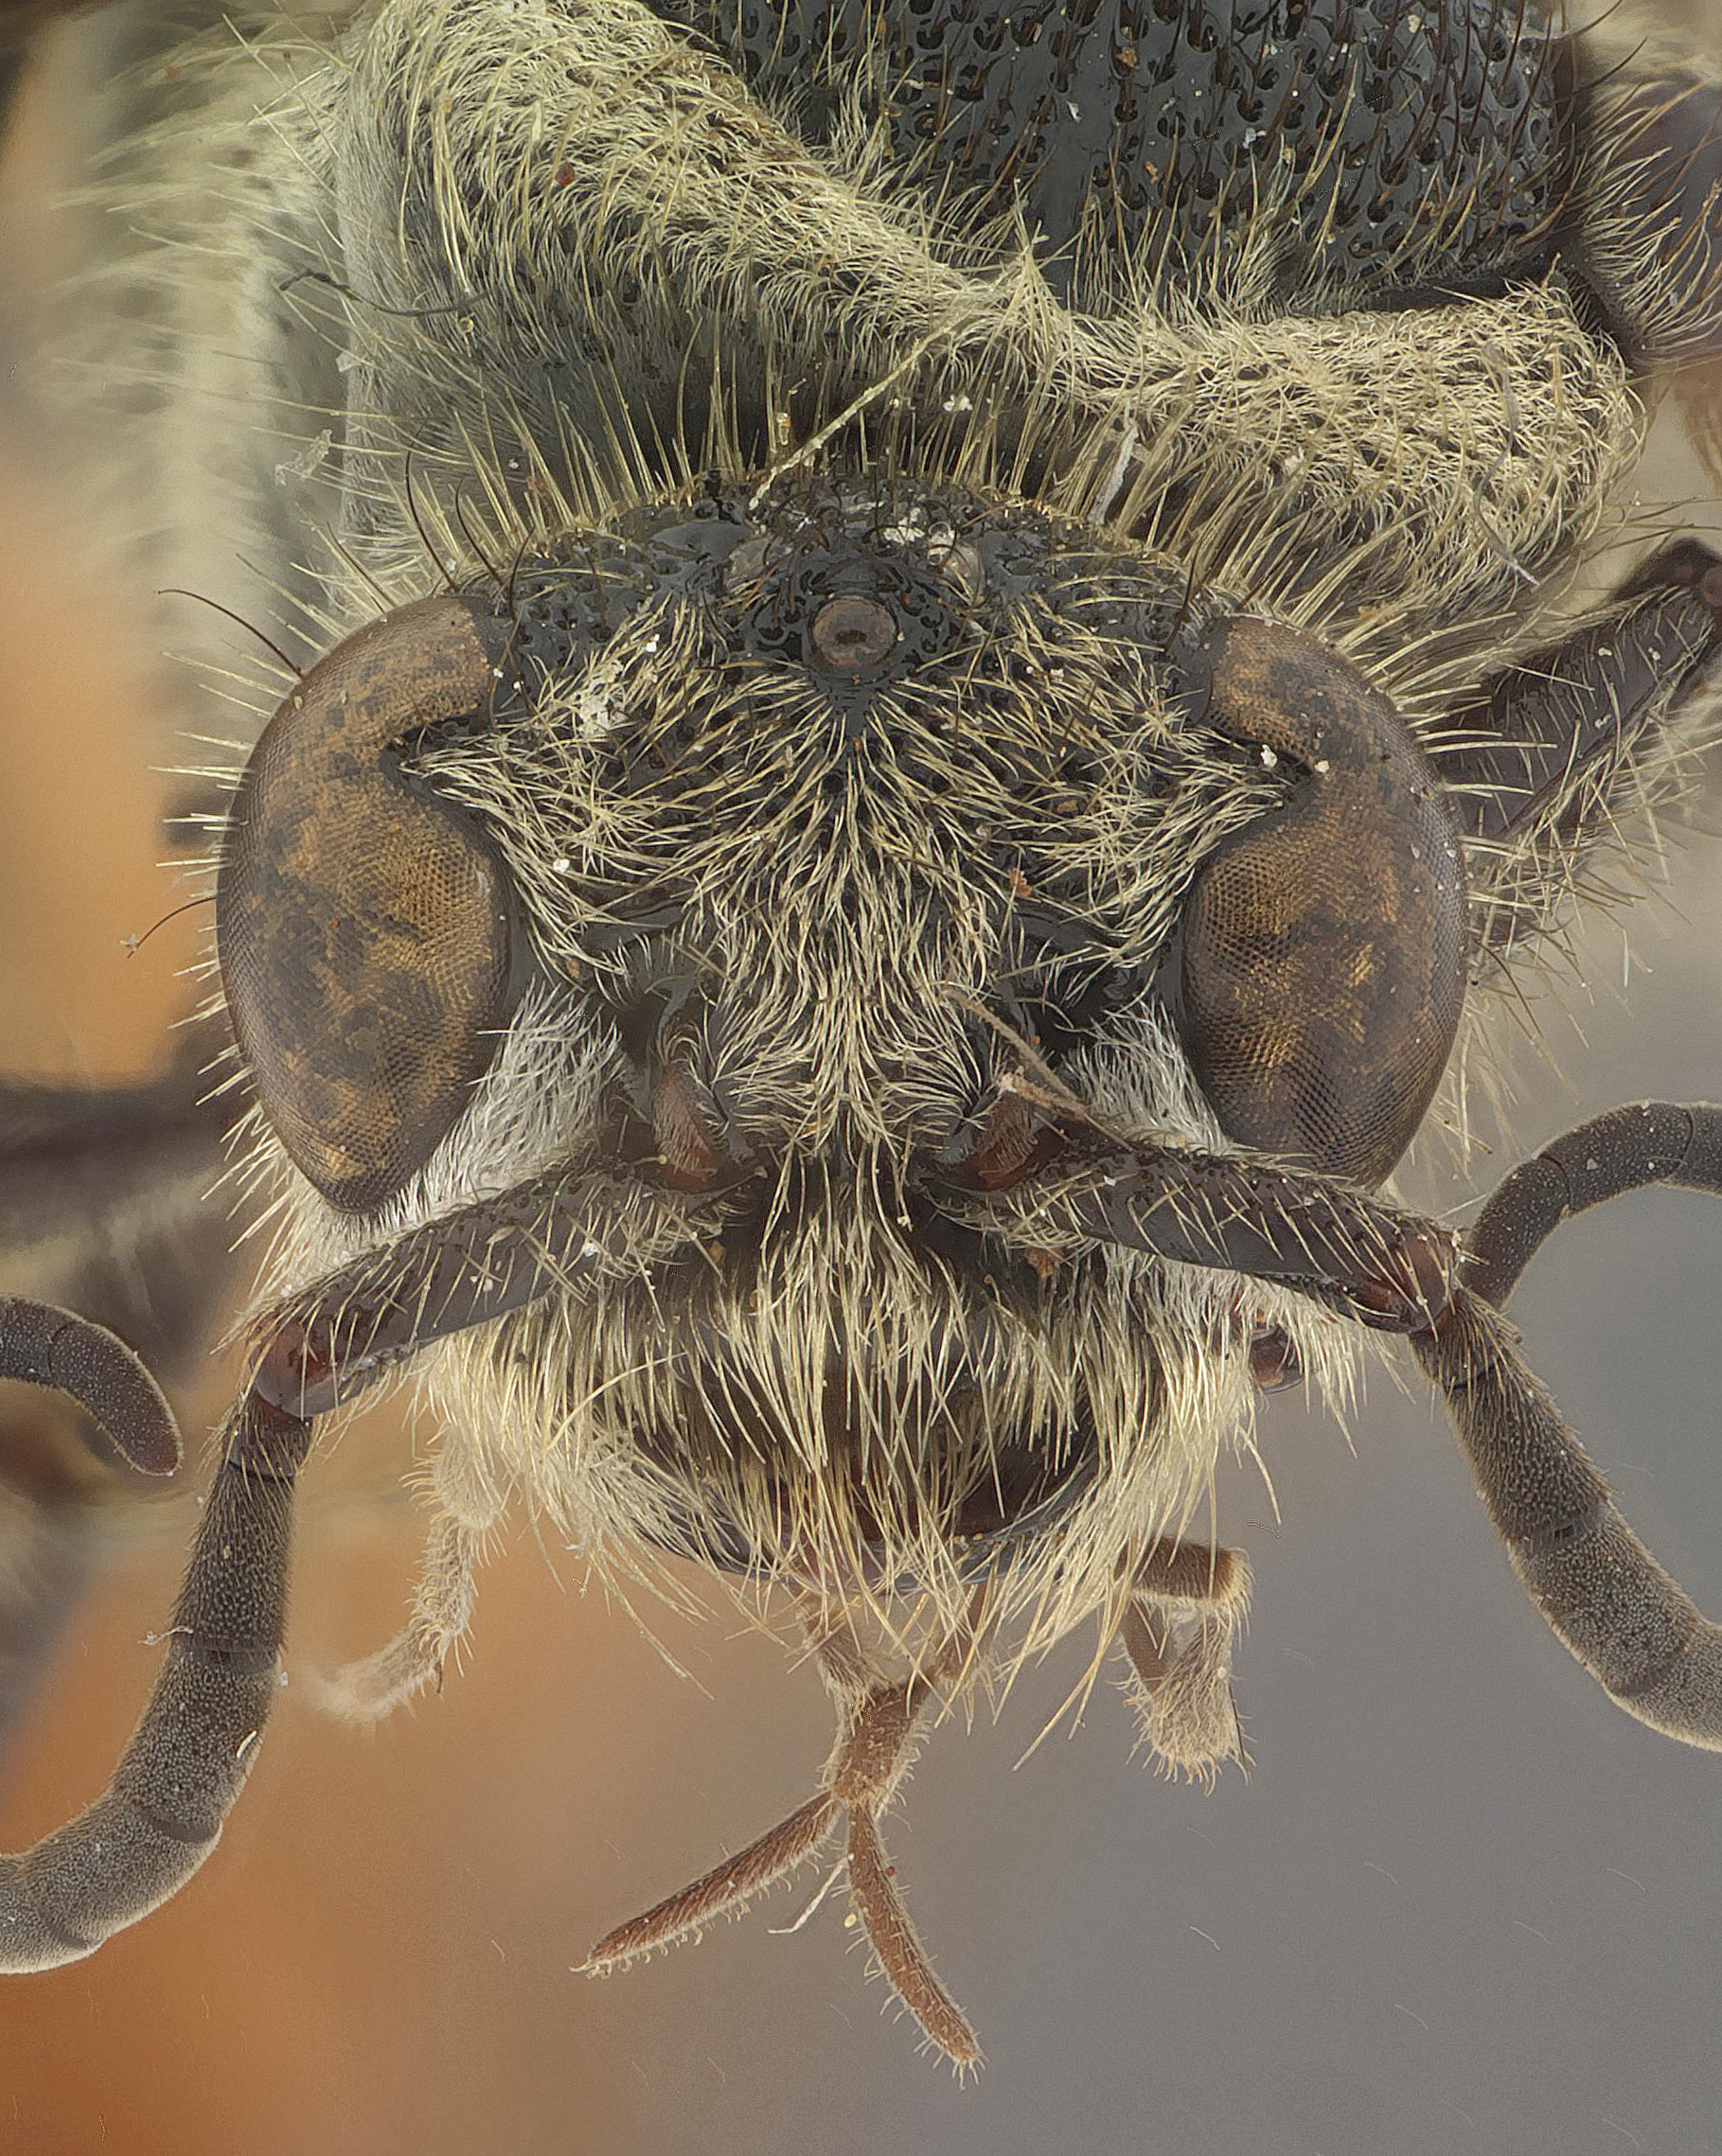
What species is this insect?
Timulla labdace
